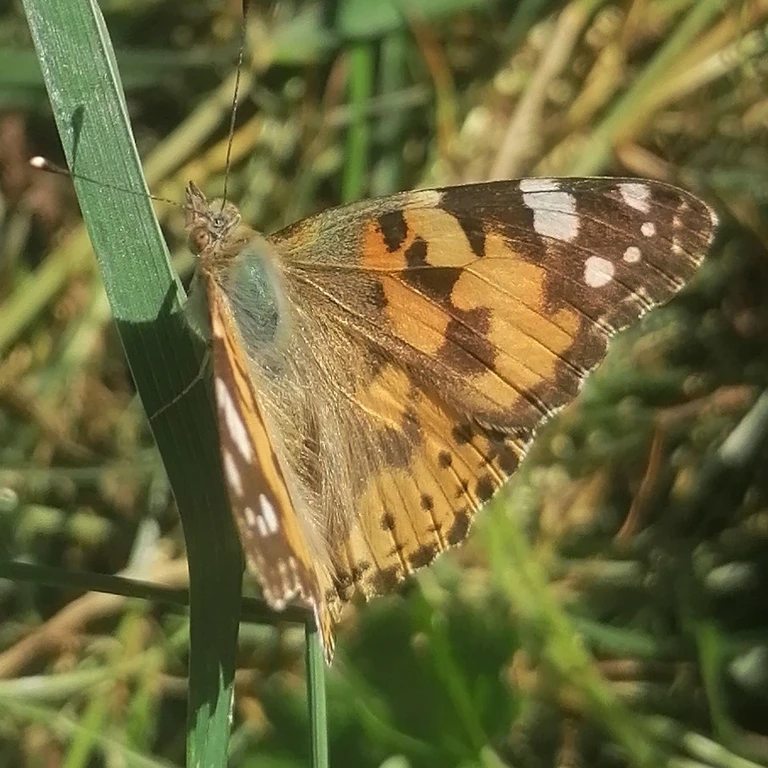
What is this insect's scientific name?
Vanessa cardui
